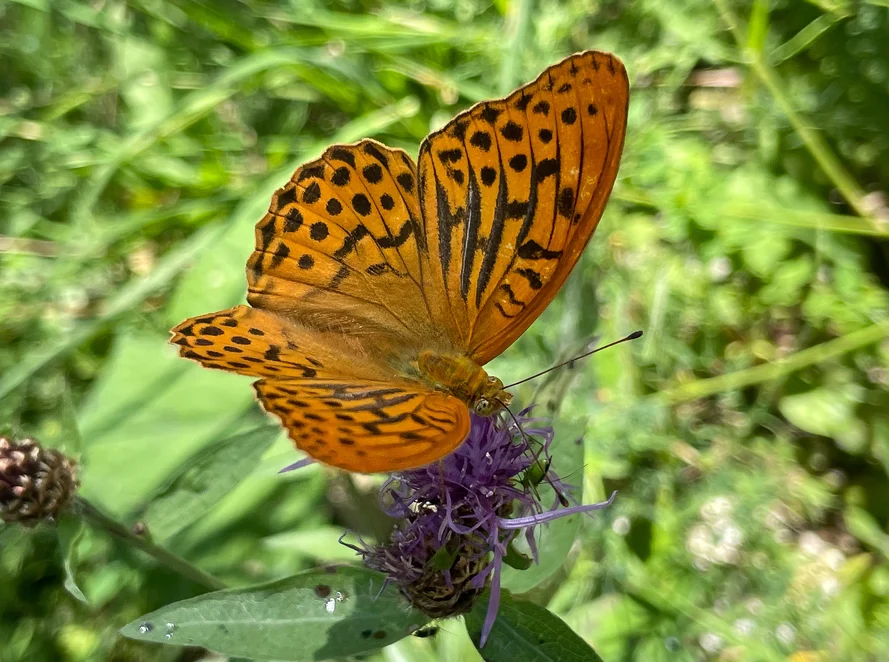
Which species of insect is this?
Argynnis paphia
